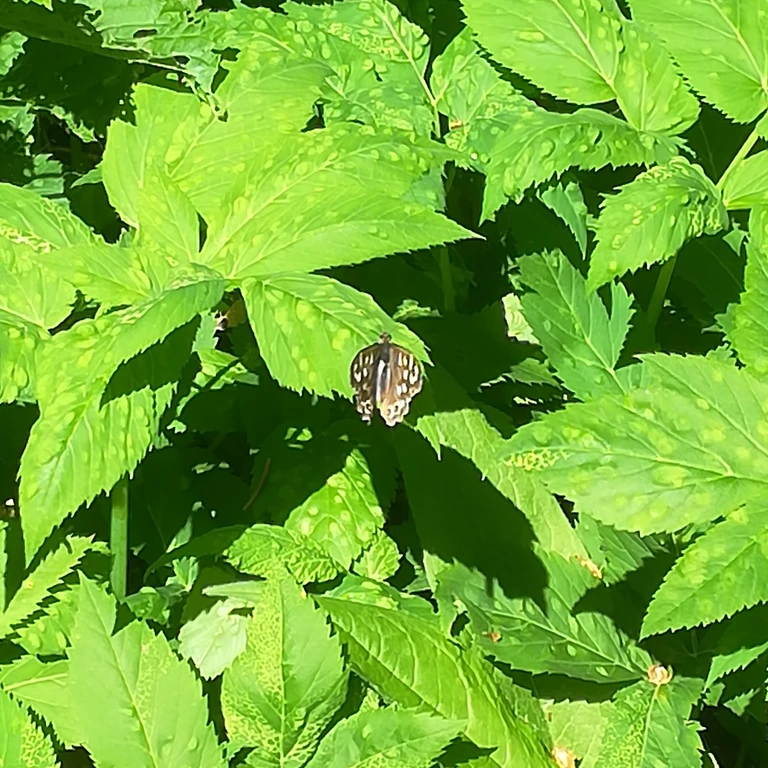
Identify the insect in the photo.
Pararge aegeria
